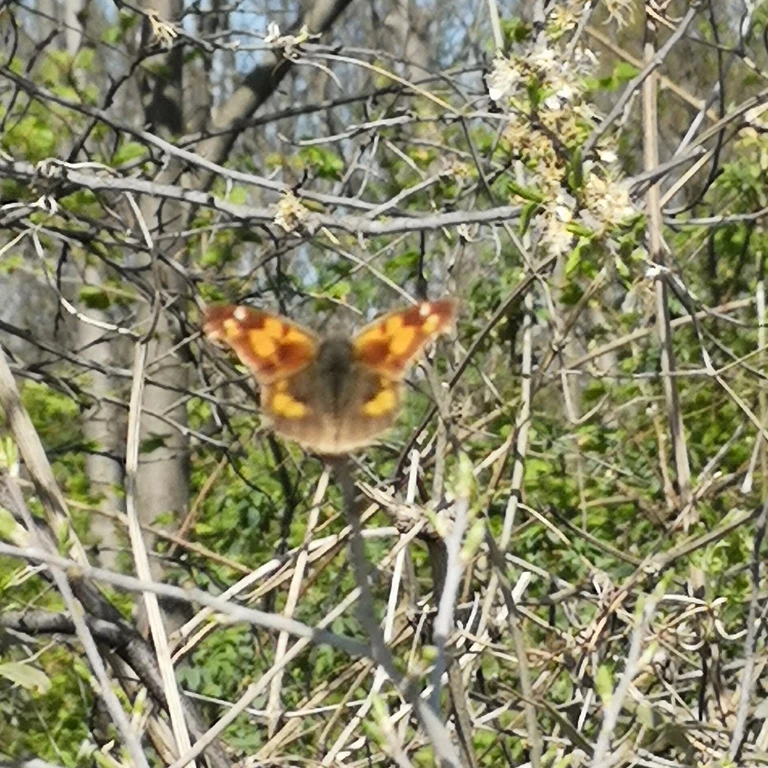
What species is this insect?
Libythea celtis
